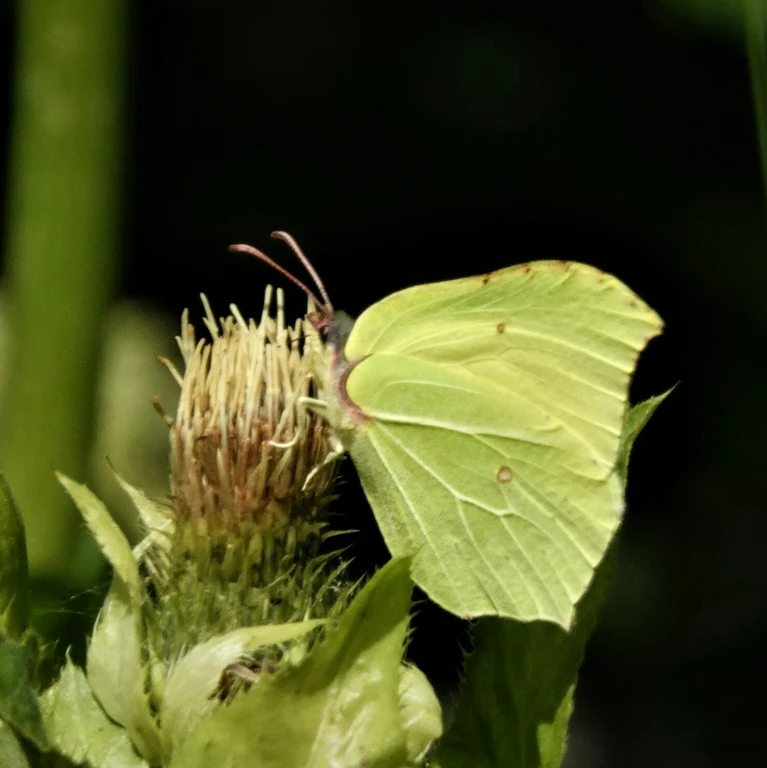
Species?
Gonepteryx rhamni
